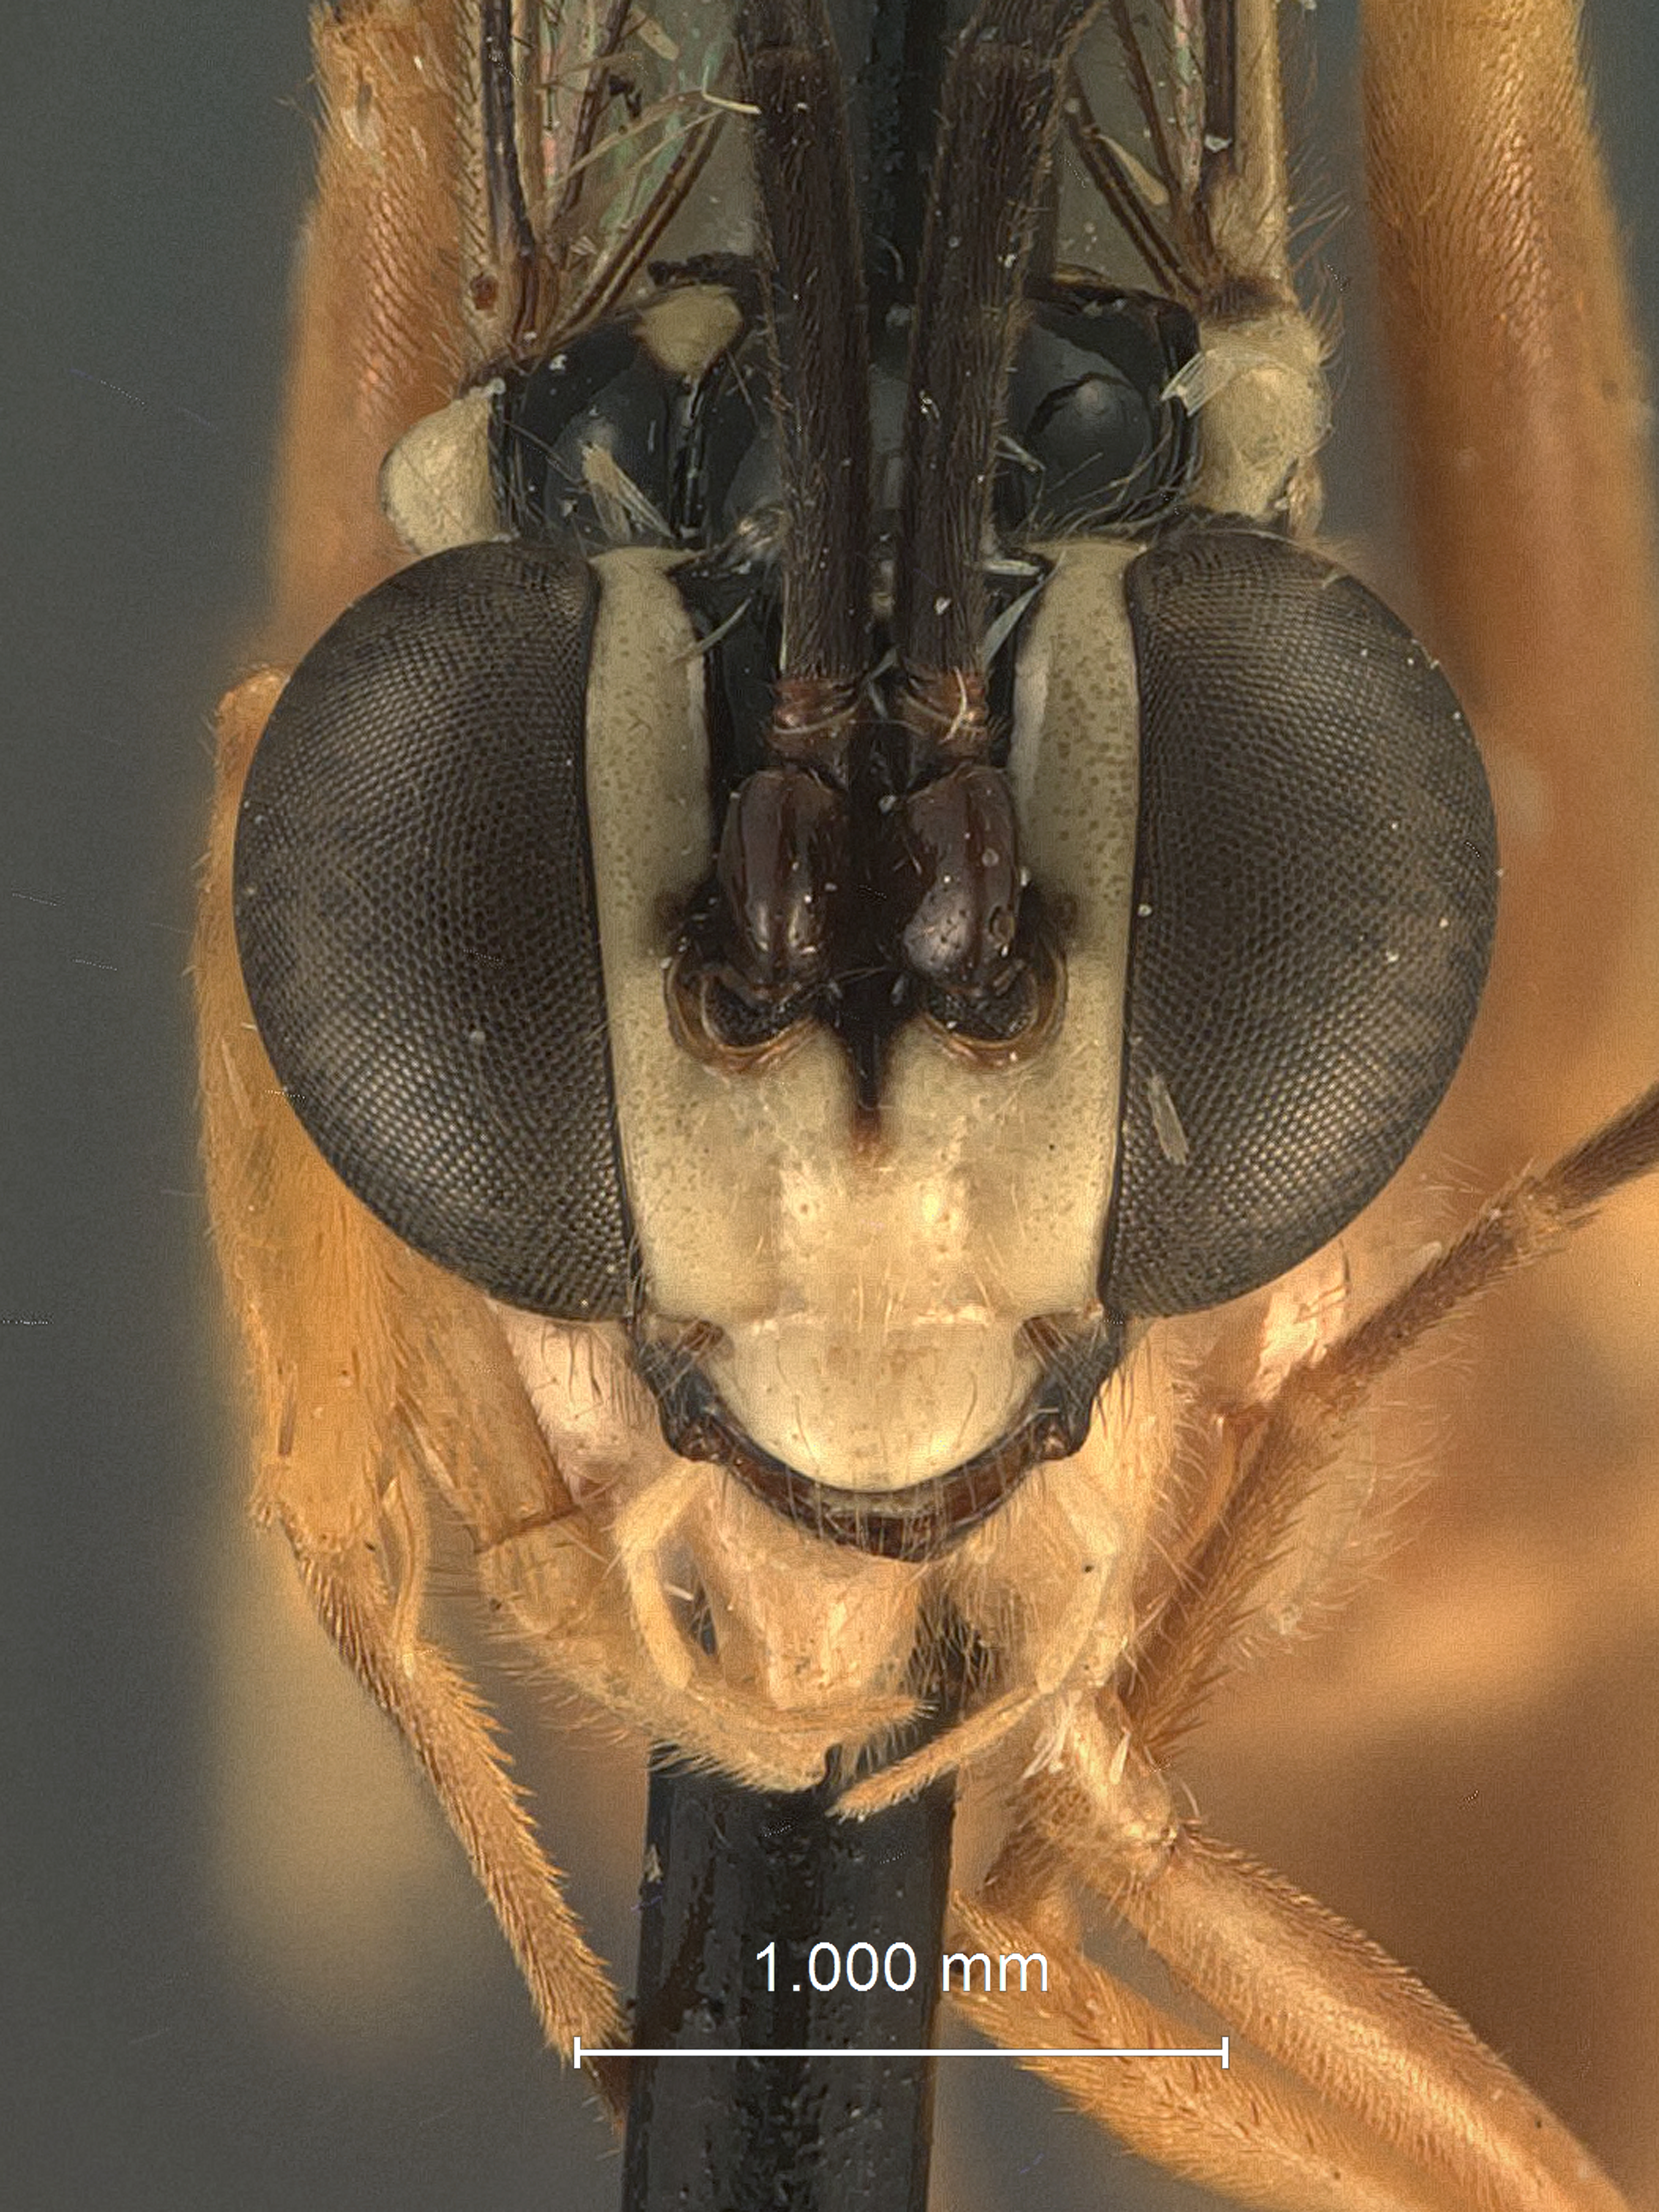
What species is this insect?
Polycyrtus duplicatus
